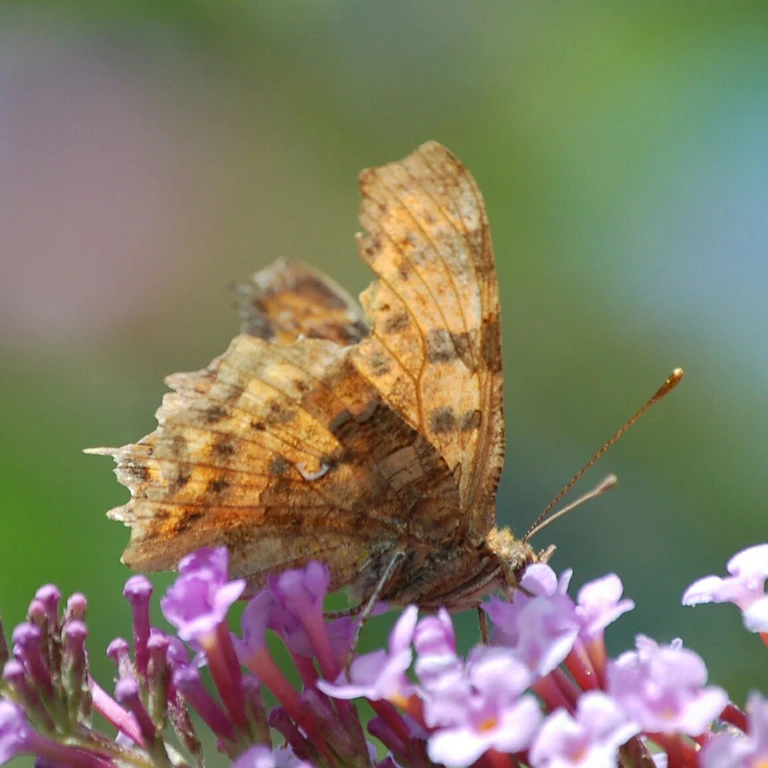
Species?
Polygonia c-album
